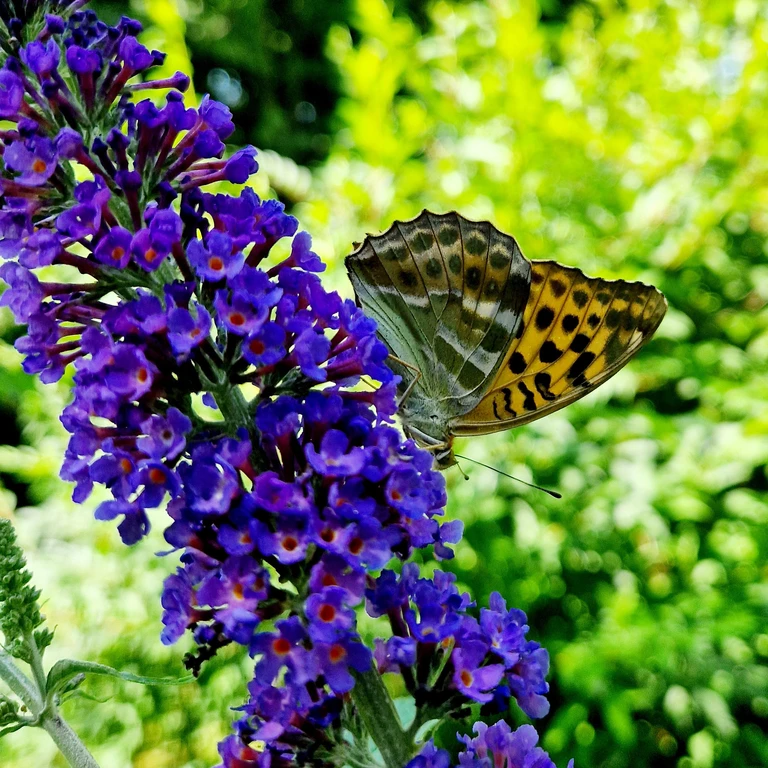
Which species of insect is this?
Argynnis paphia
